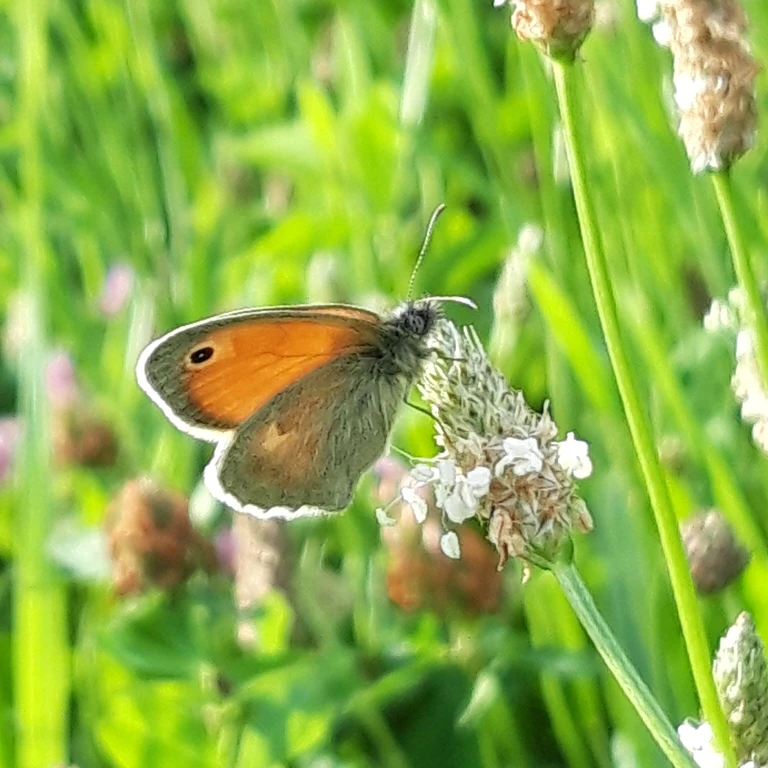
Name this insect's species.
Coenonympha pamphilus
